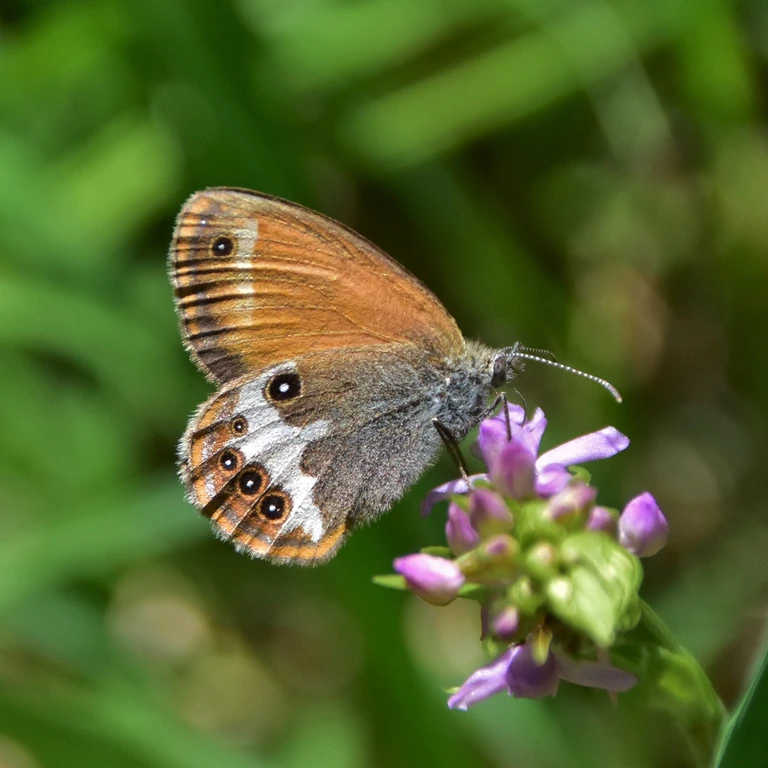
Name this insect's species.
Coenonympha arcania
